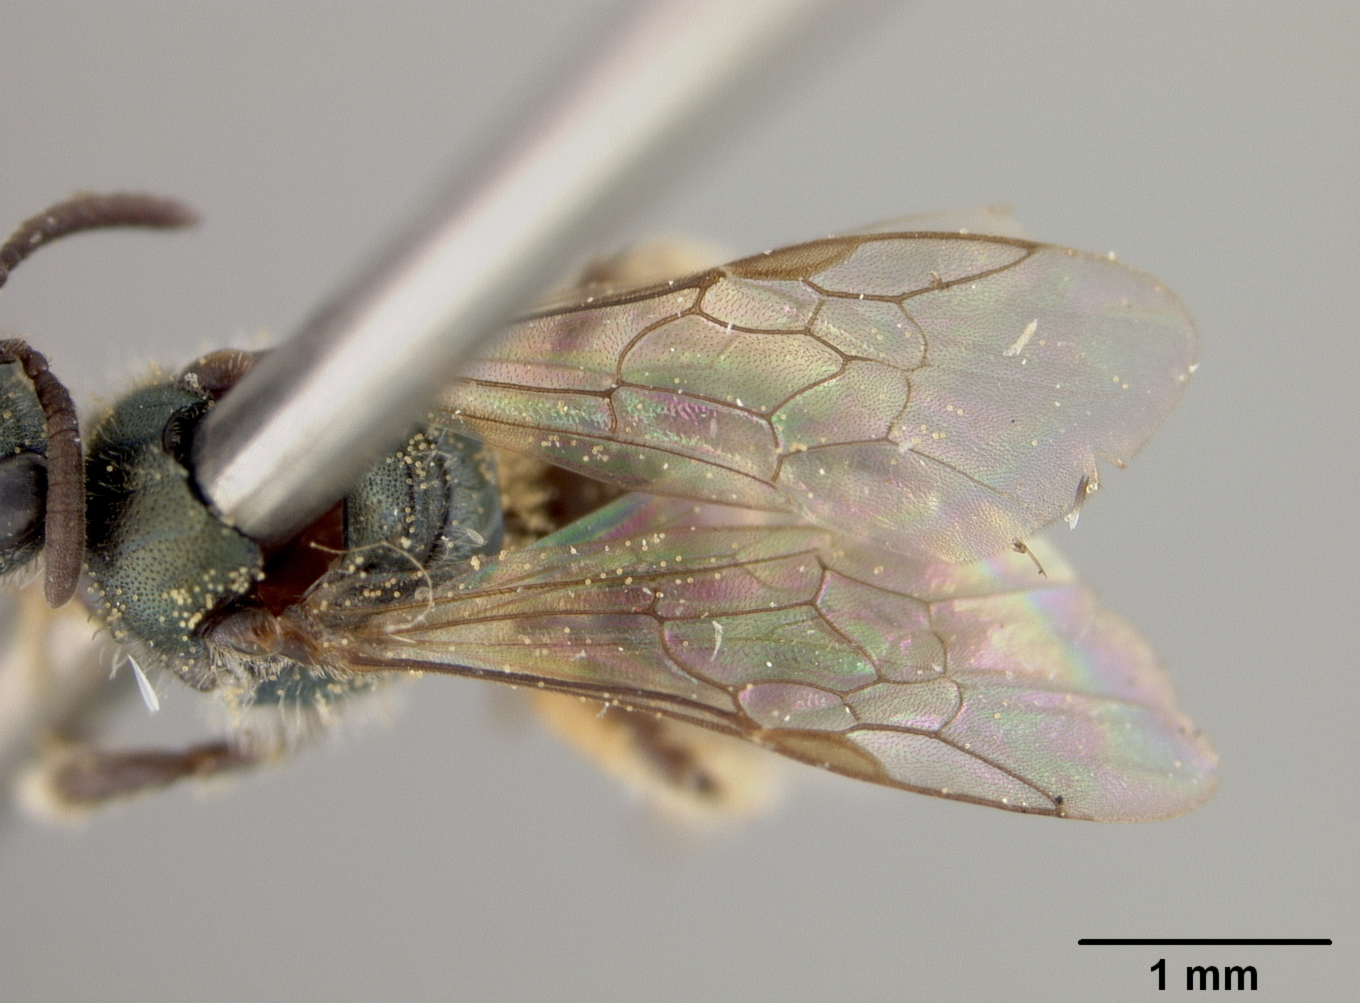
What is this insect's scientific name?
Dialictus onustulus
